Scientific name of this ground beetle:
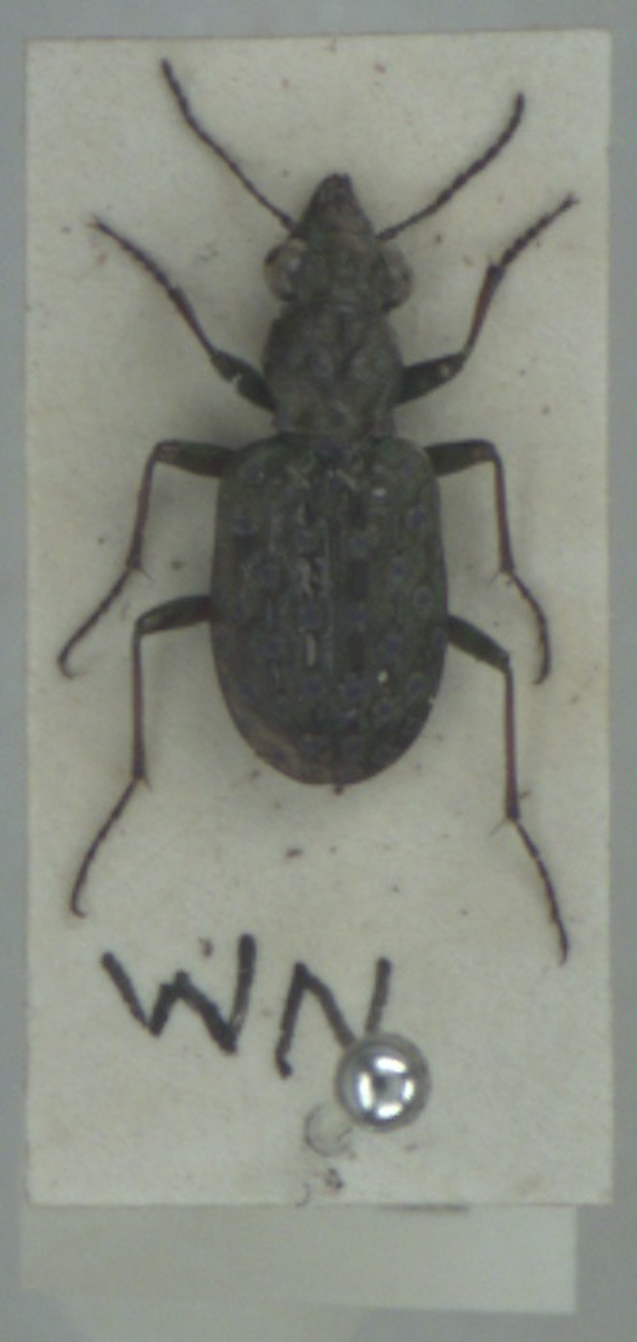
Elaphrus cupreus
